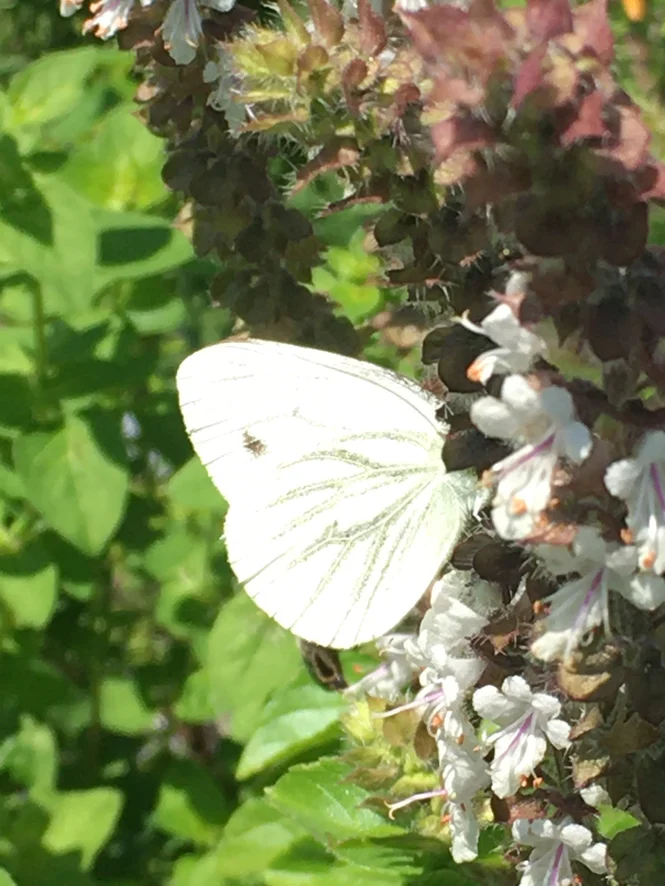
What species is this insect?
Pieris napi
